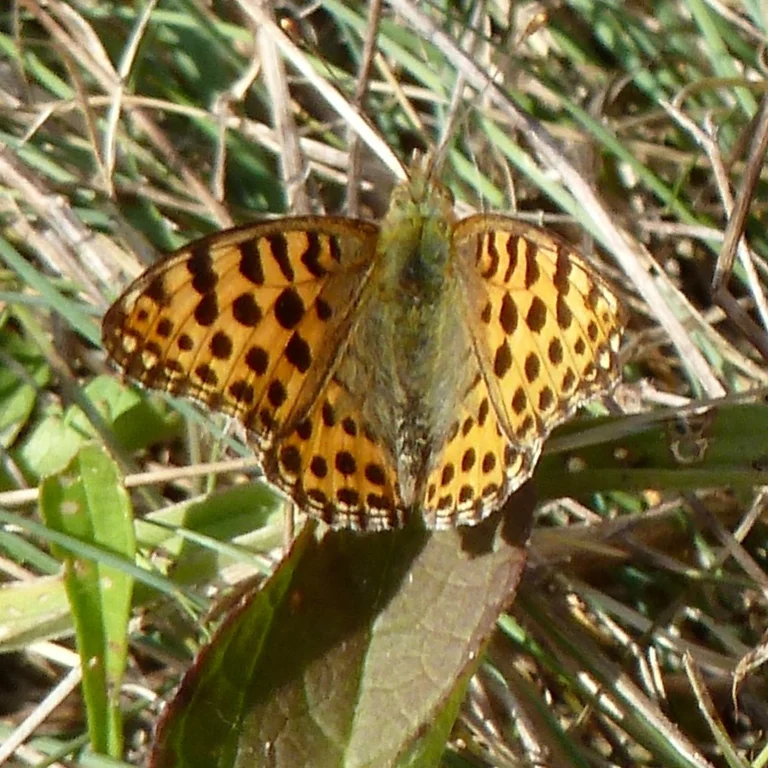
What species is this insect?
Issoria lathonia
